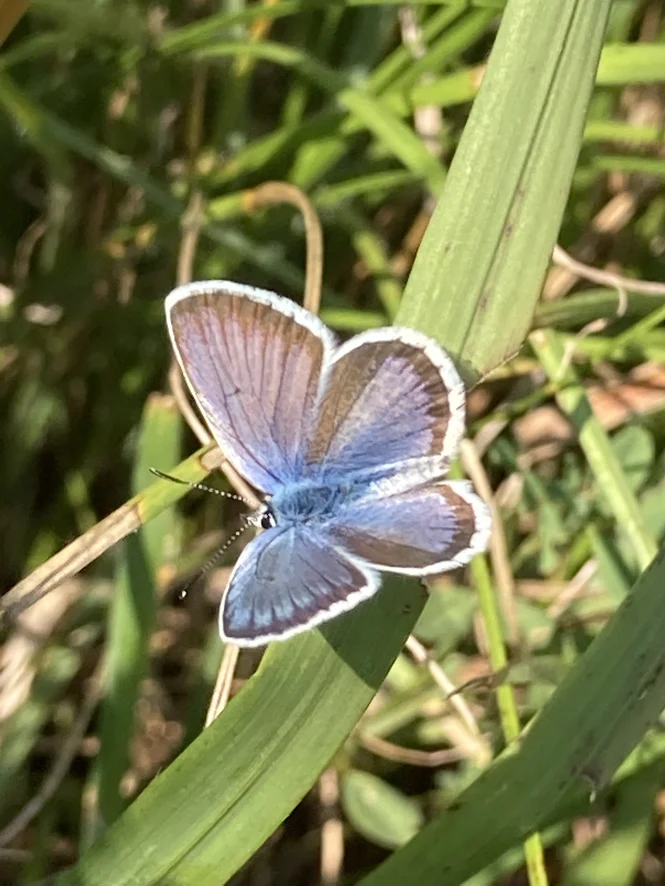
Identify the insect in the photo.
Plebejus argus
